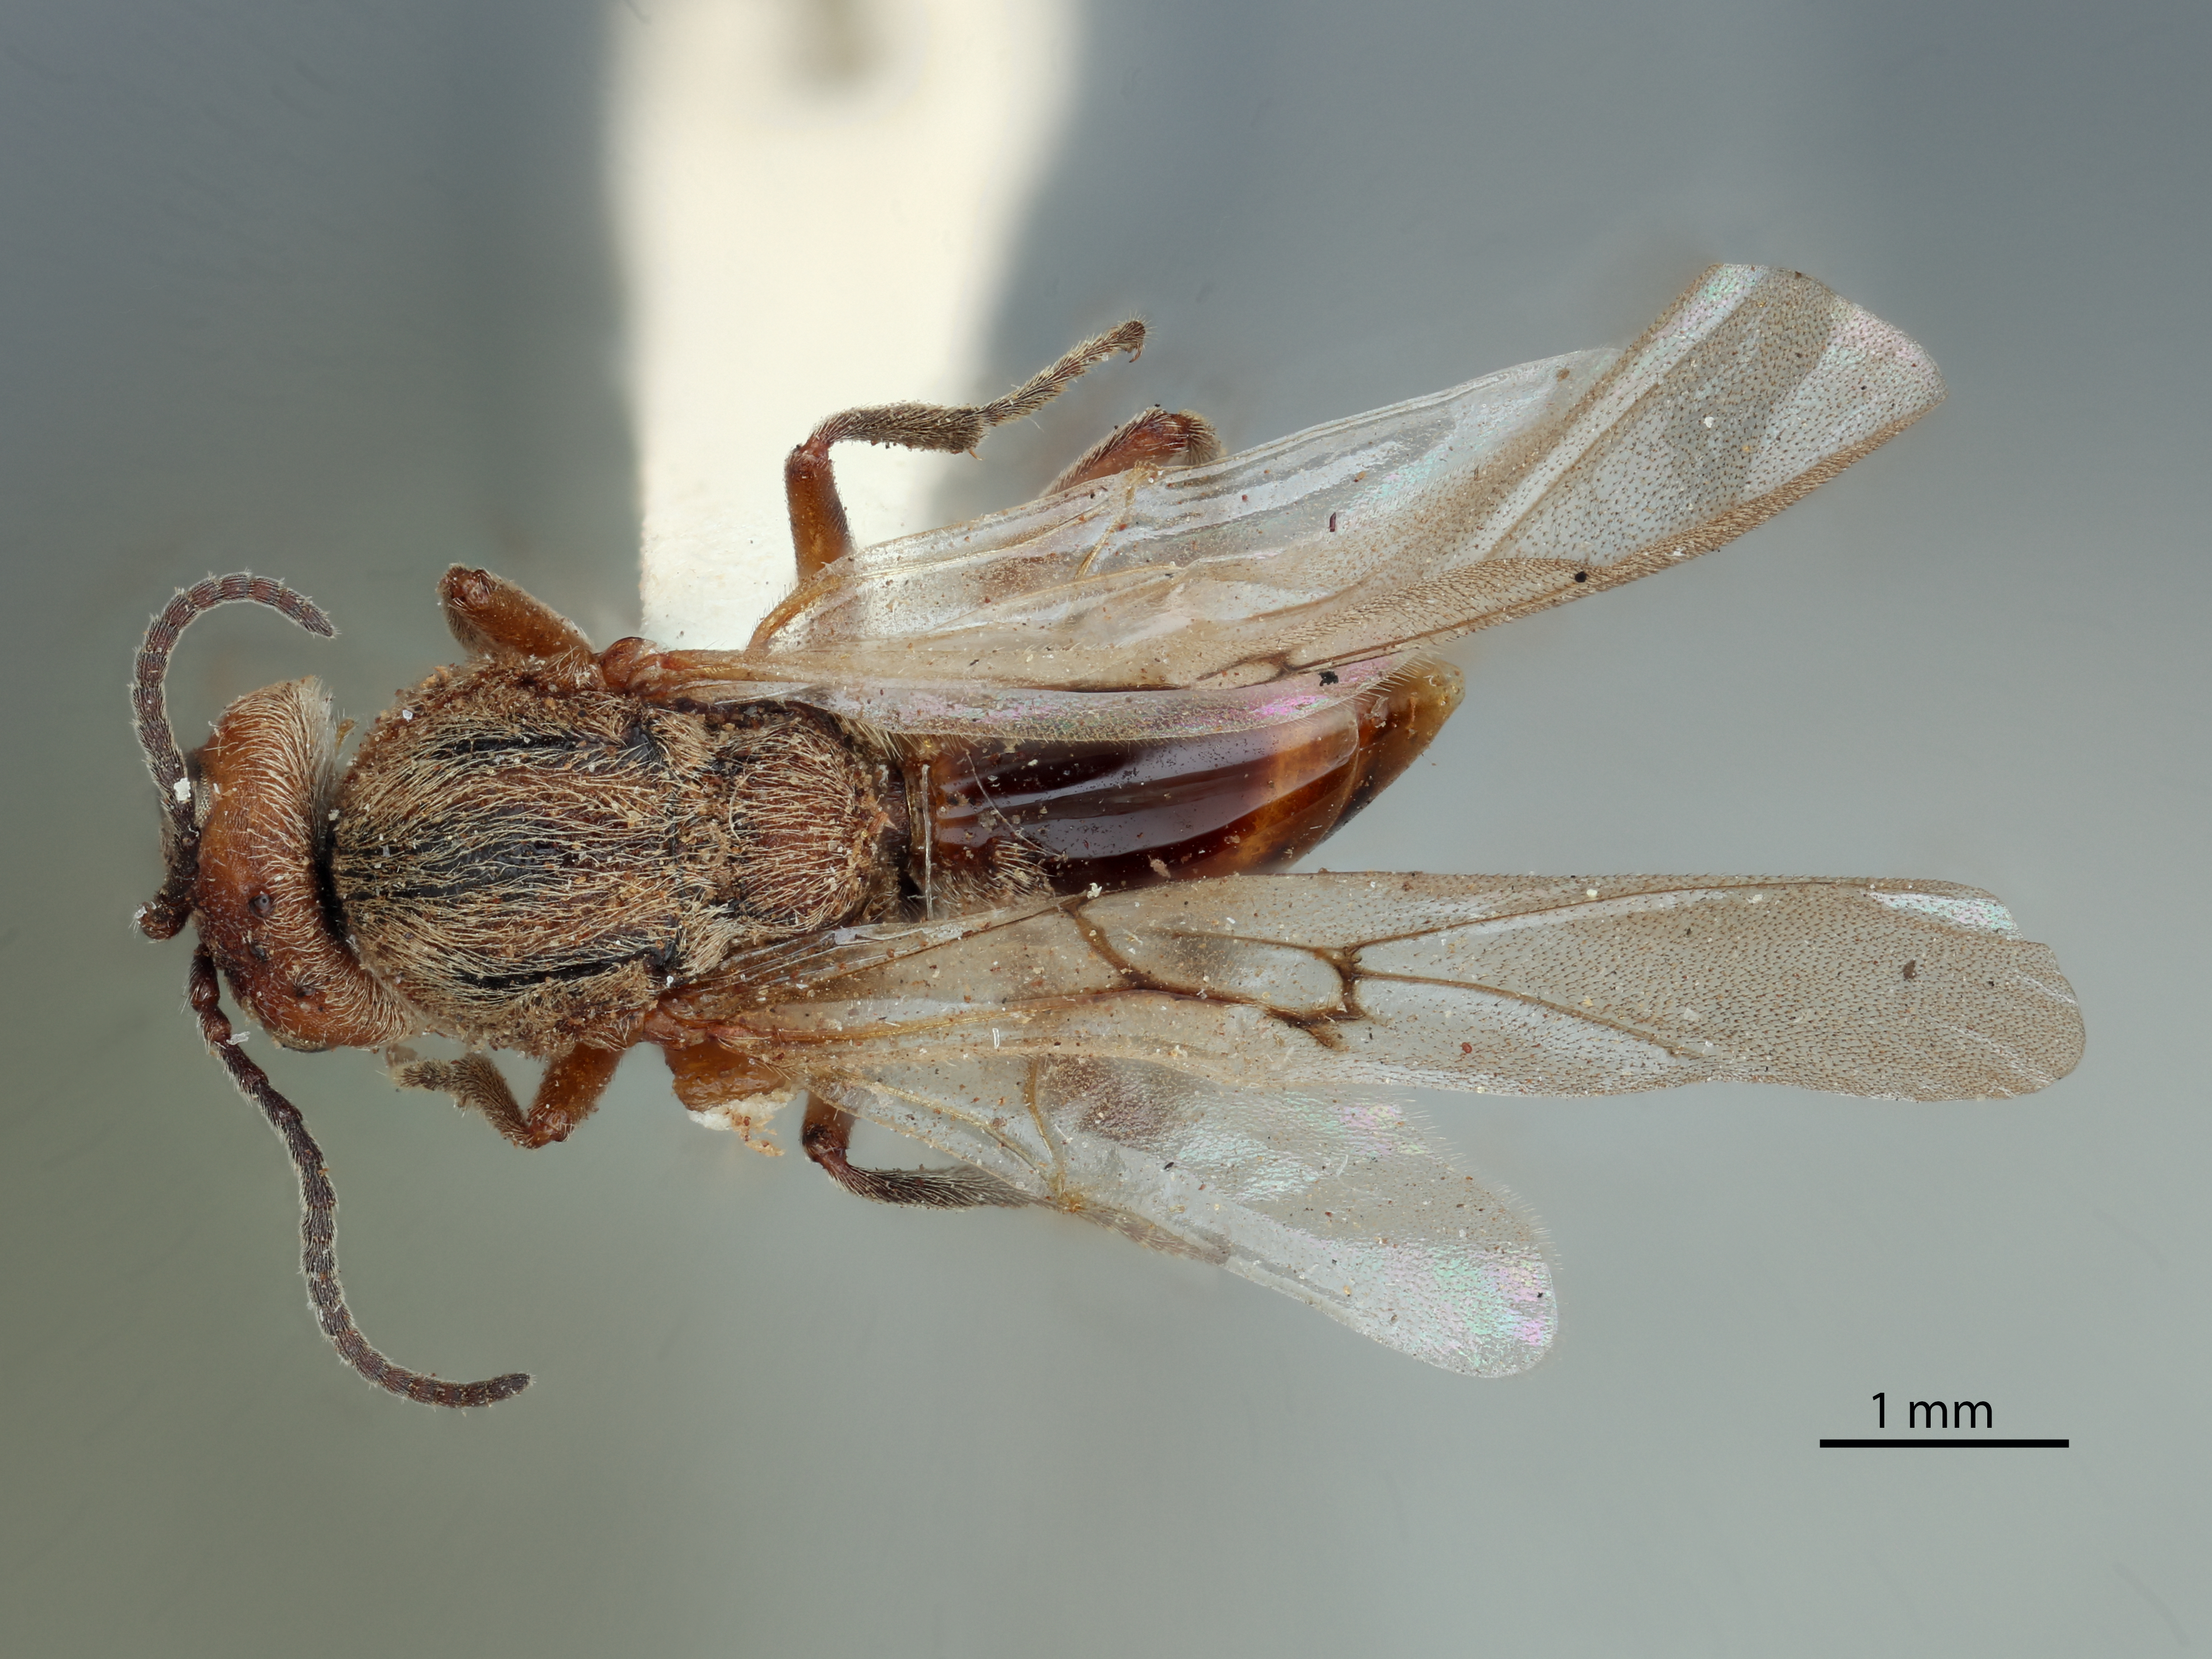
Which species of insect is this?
Callirhytis hartmani
